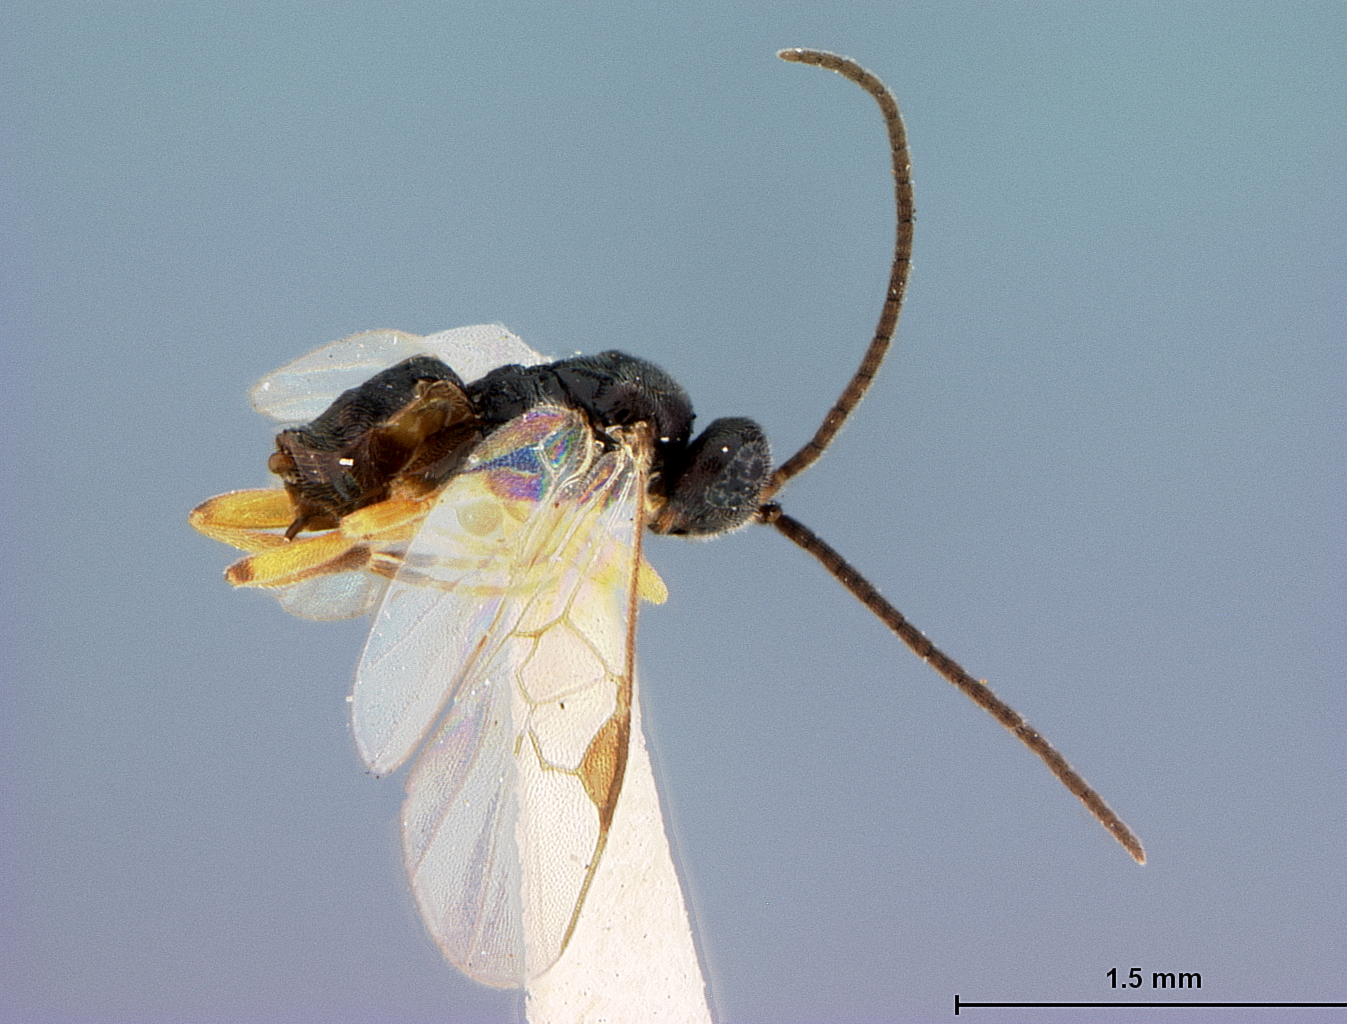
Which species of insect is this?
Apanteles alypiae
